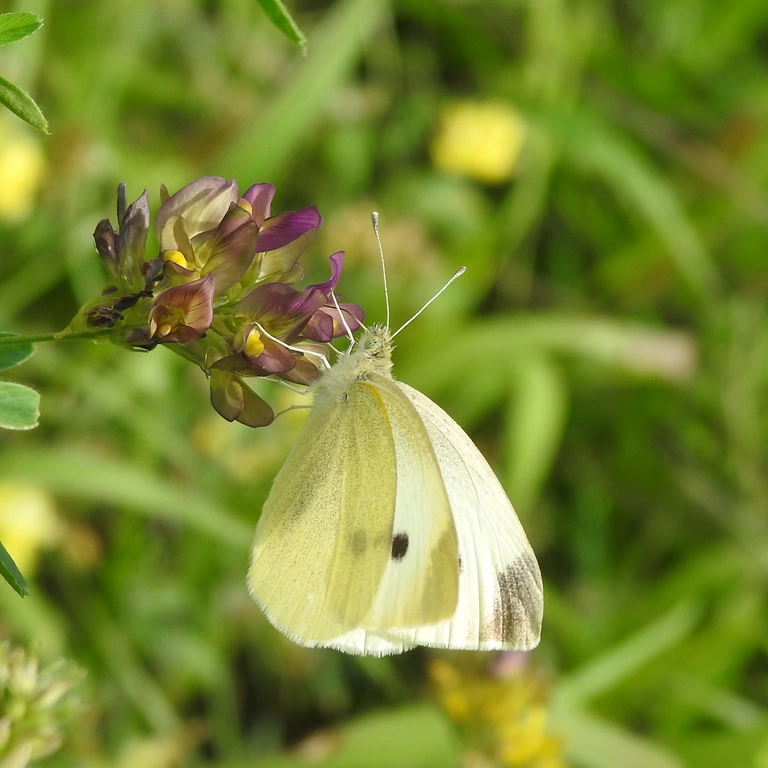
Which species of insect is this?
Pieris rapae
